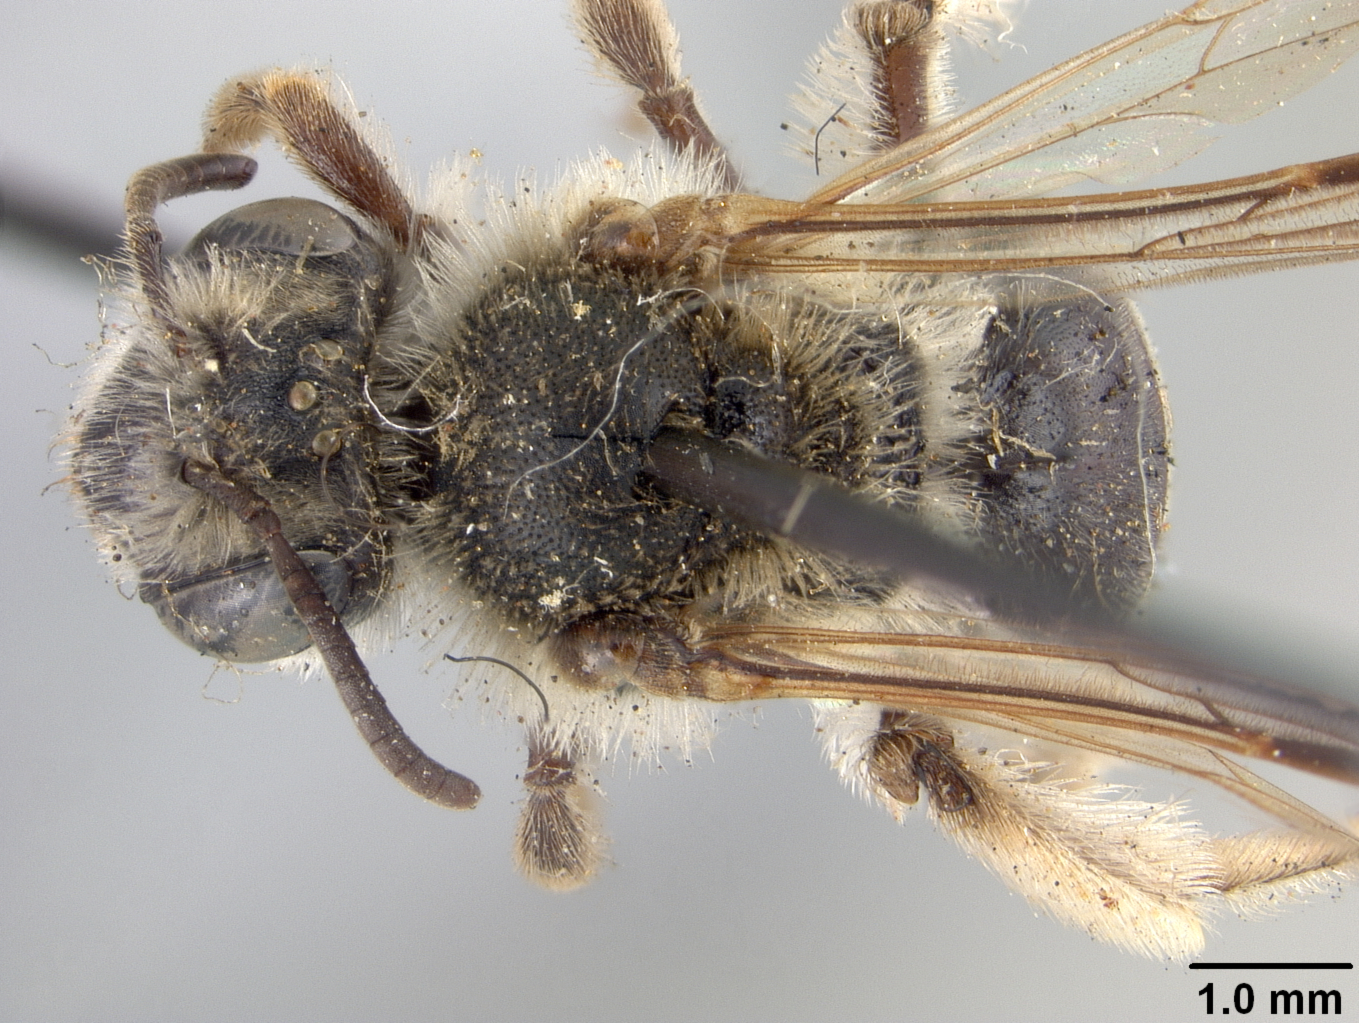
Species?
Andrena fenningeri
